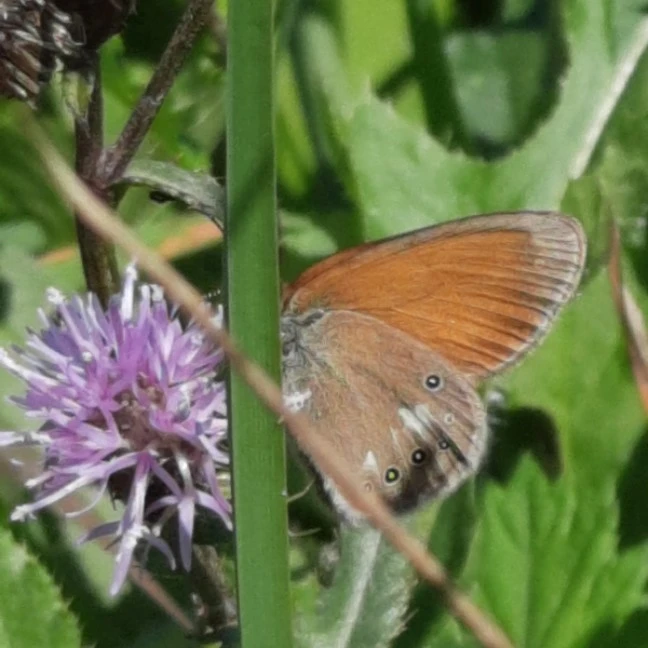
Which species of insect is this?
Coenonympha glycerion (also Coenonympha iphis)
